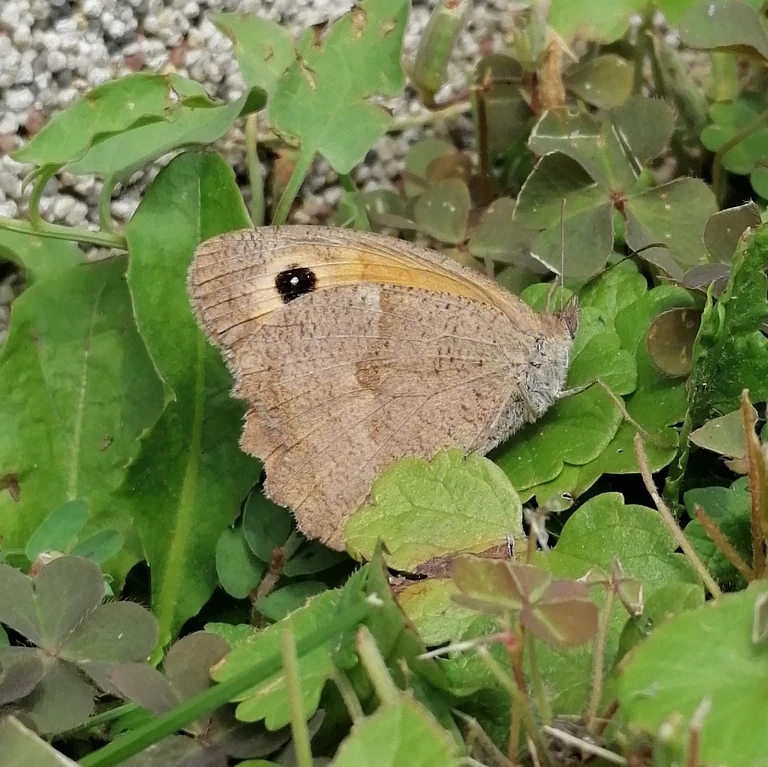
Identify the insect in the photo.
Maniola jurtina
